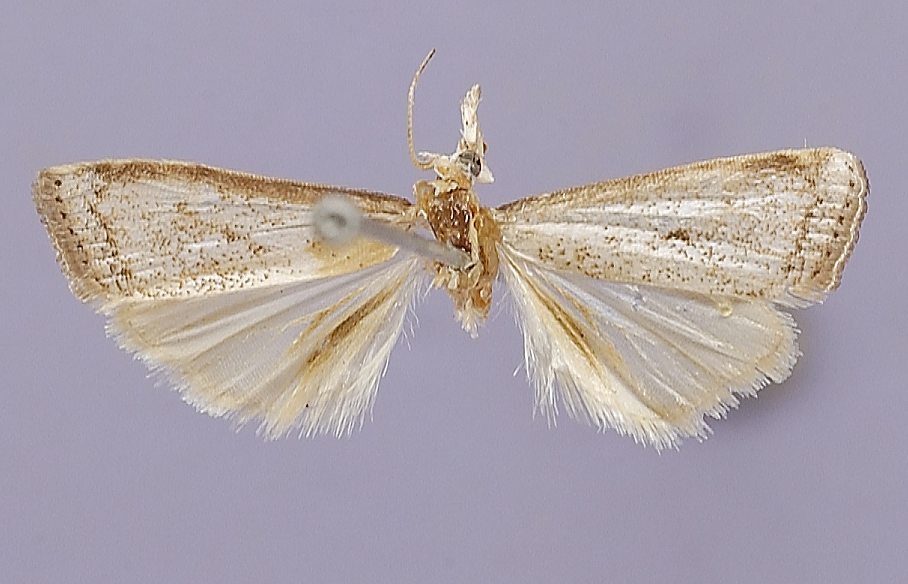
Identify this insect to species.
Microcrambus holothurion
